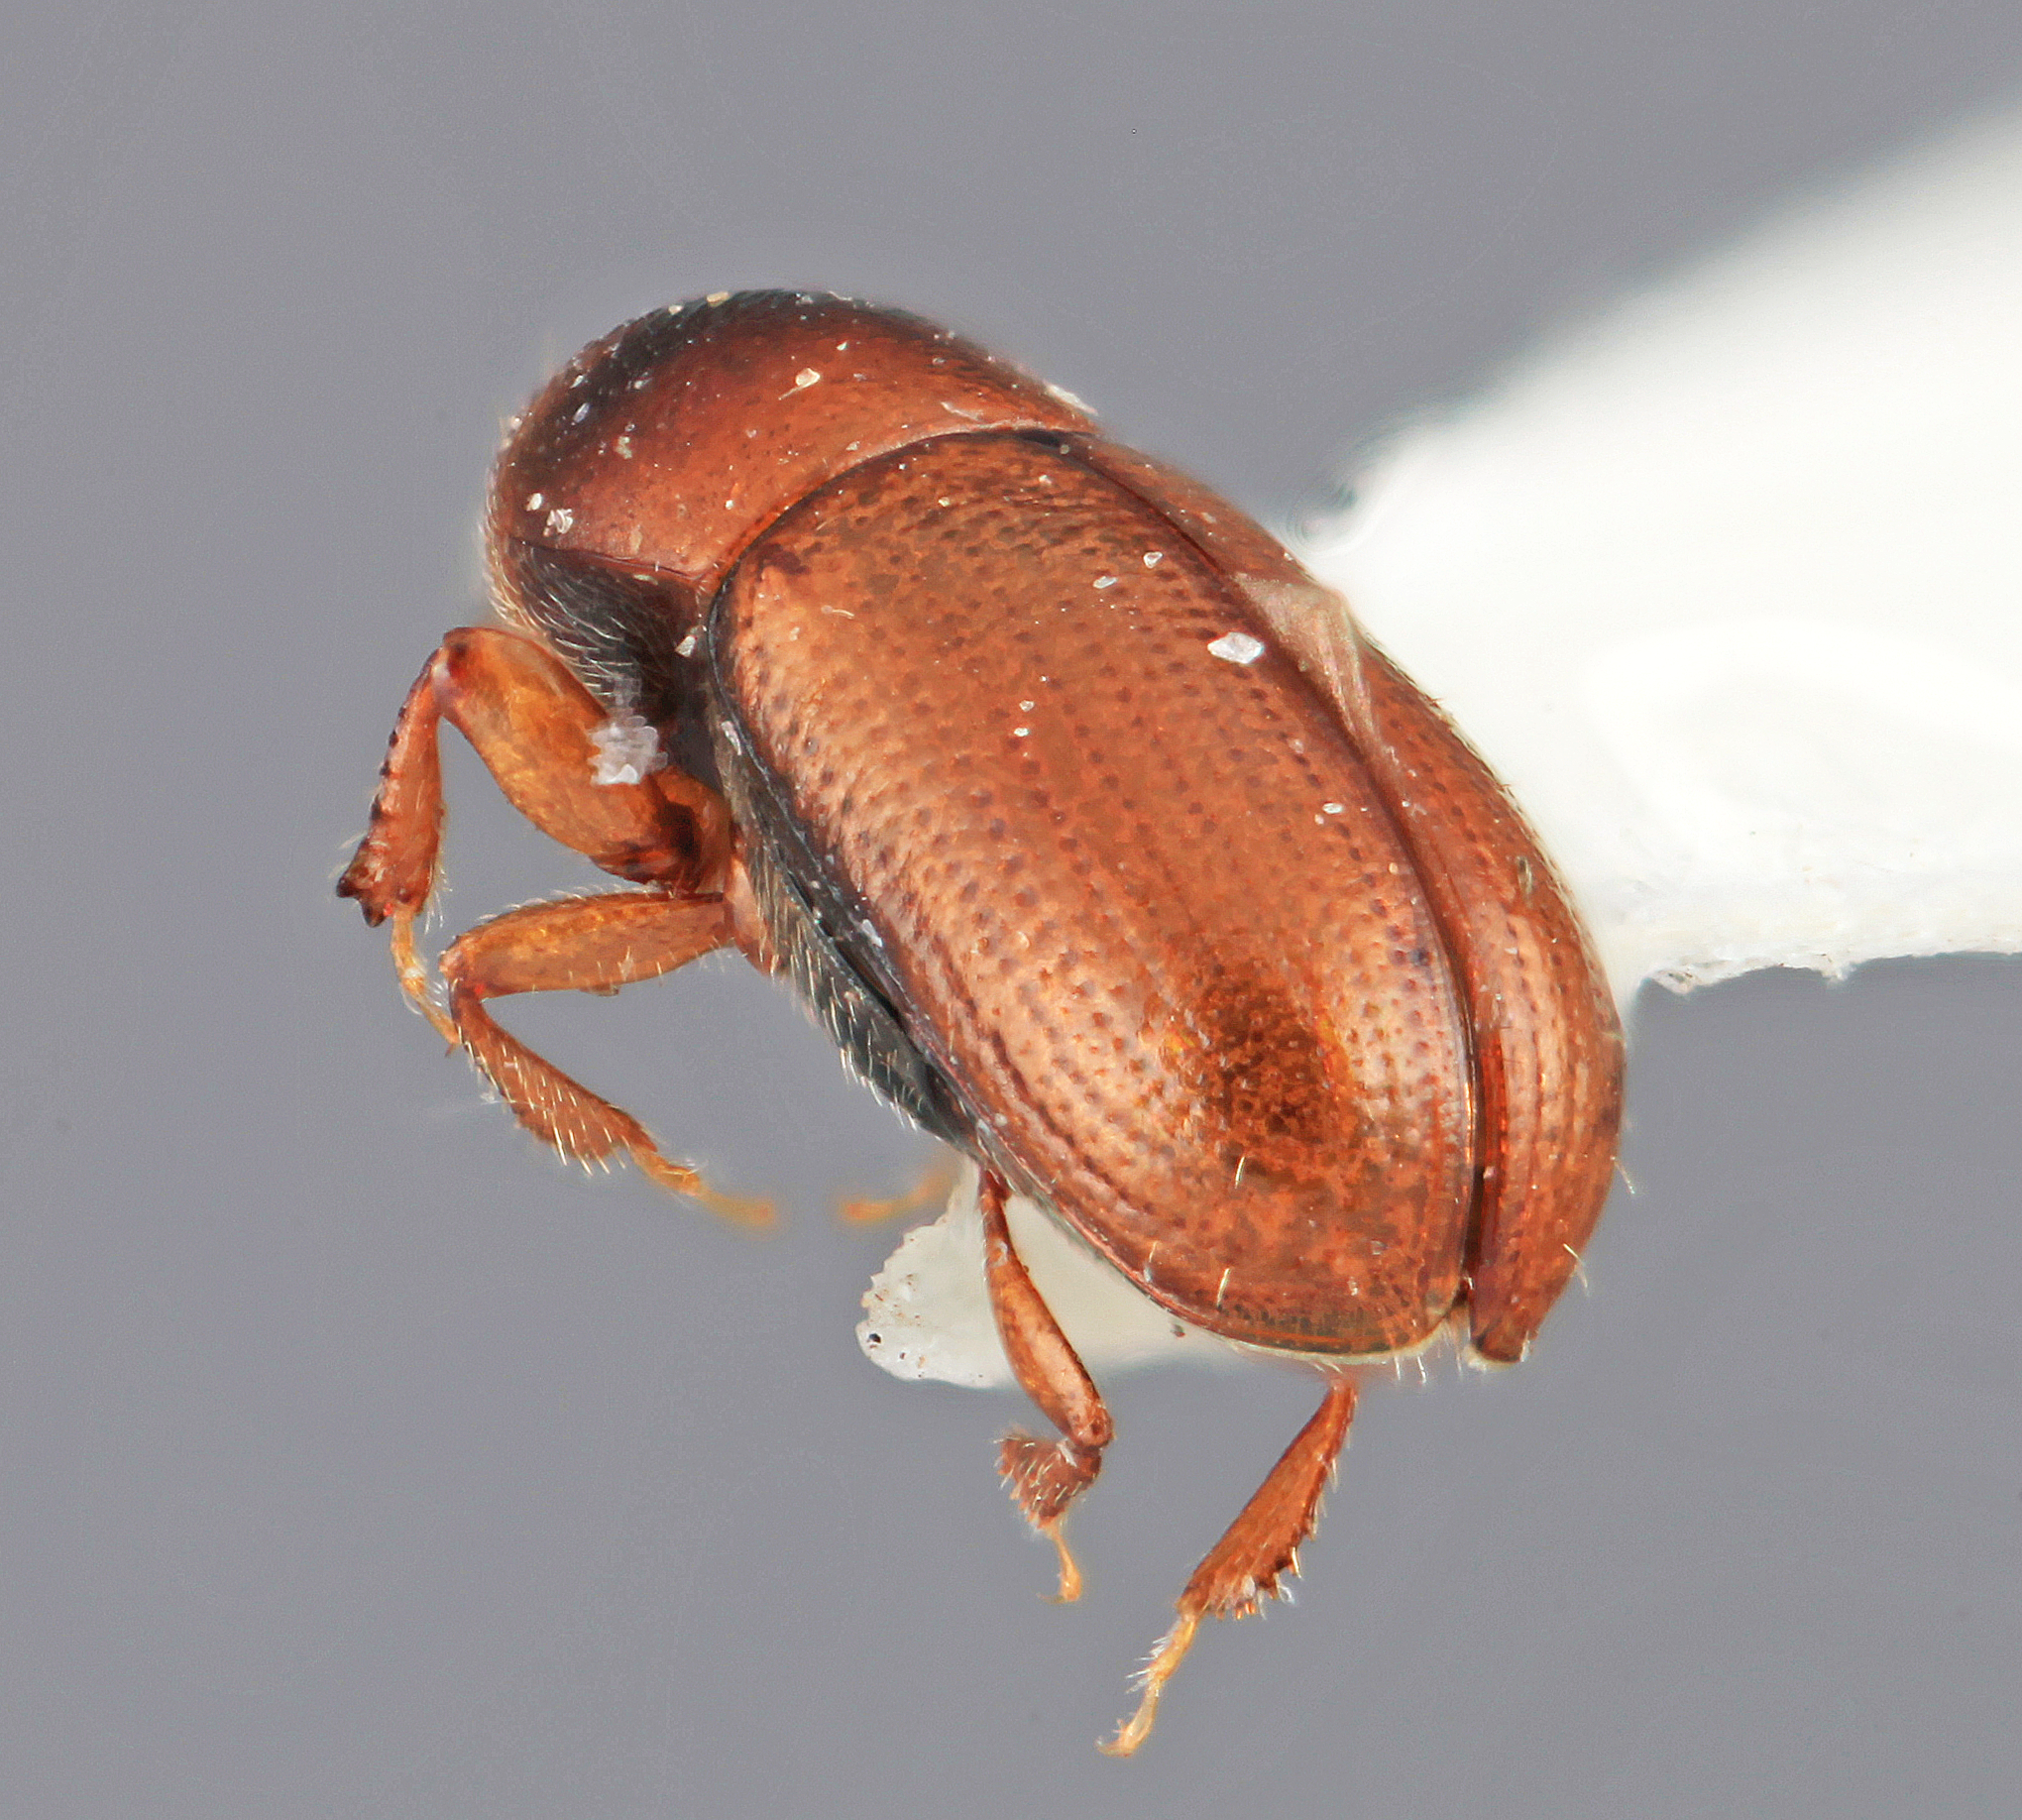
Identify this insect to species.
Scolytodes sparsepilosus
